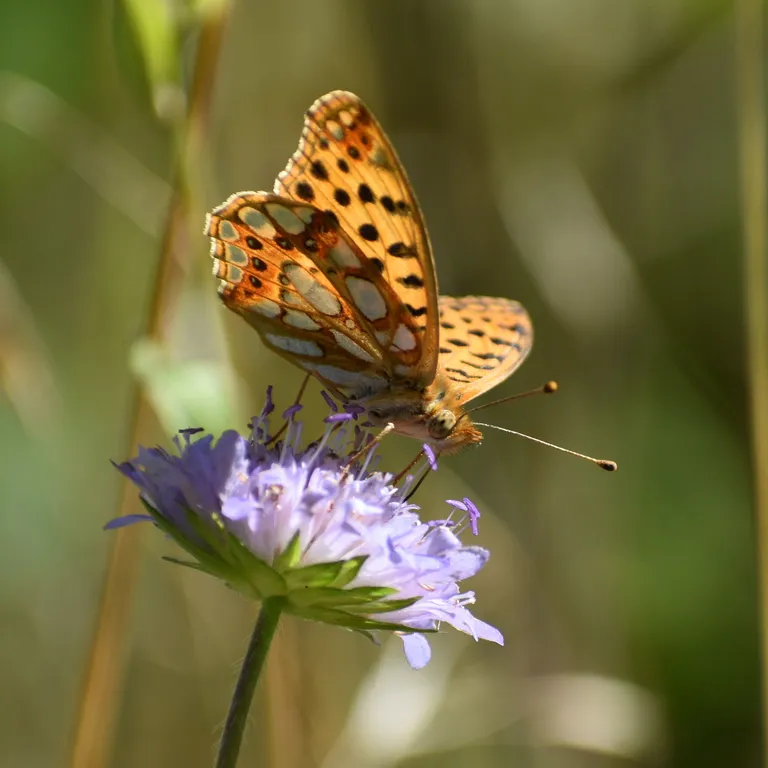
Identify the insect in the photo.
Issoria lathonia
